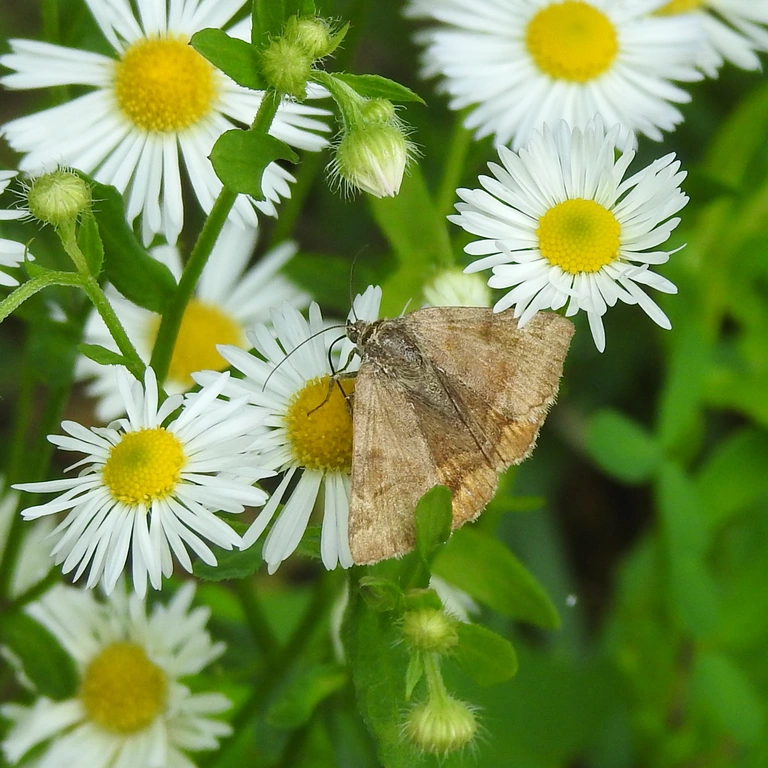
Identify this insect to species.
Euclidia glyphica
